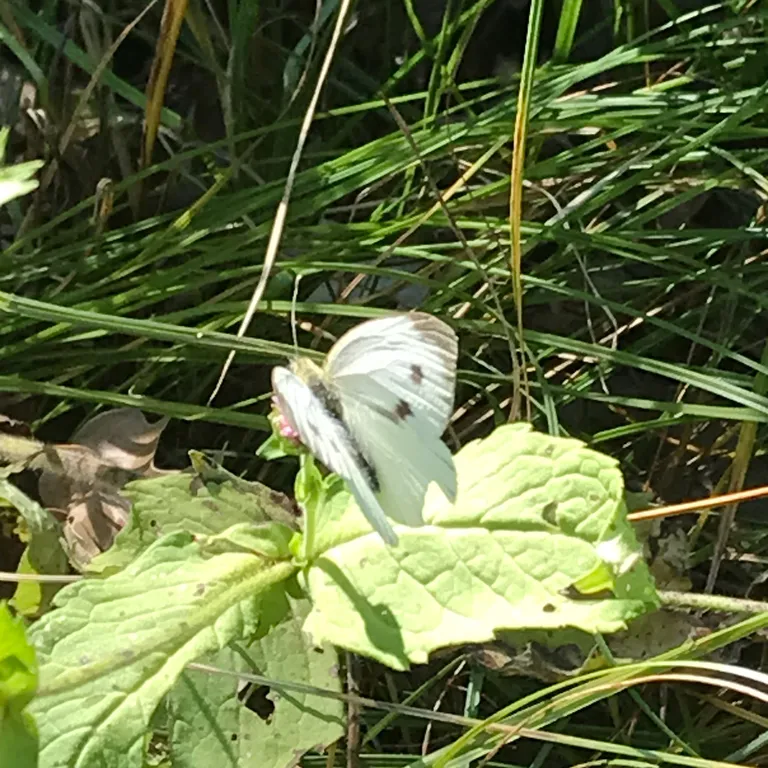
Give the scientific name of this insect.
Pieris napi
